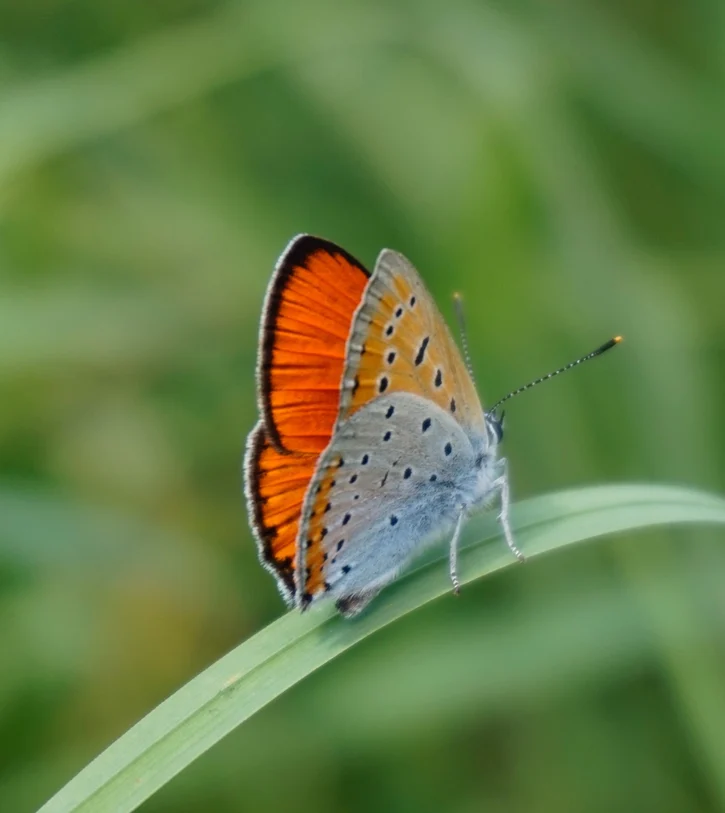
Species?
Lycaena dispar
